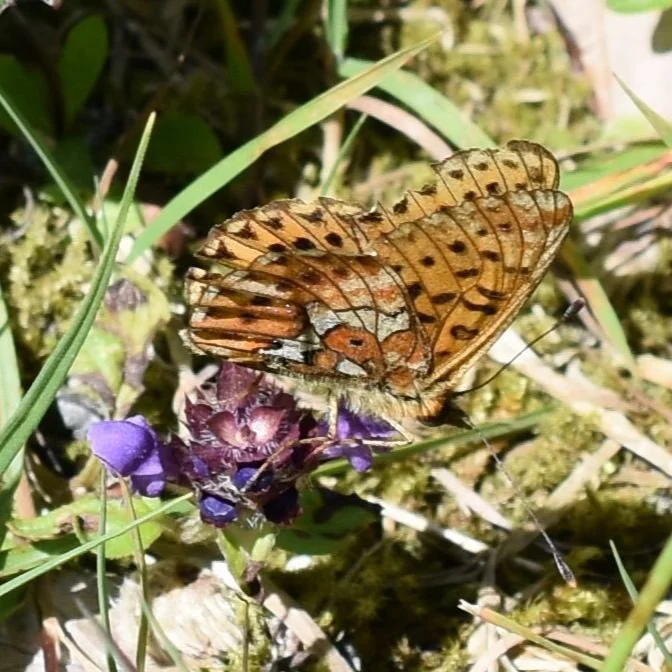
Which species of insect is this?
Boloria euphrosyne (also Clossiana euphrosyne)
